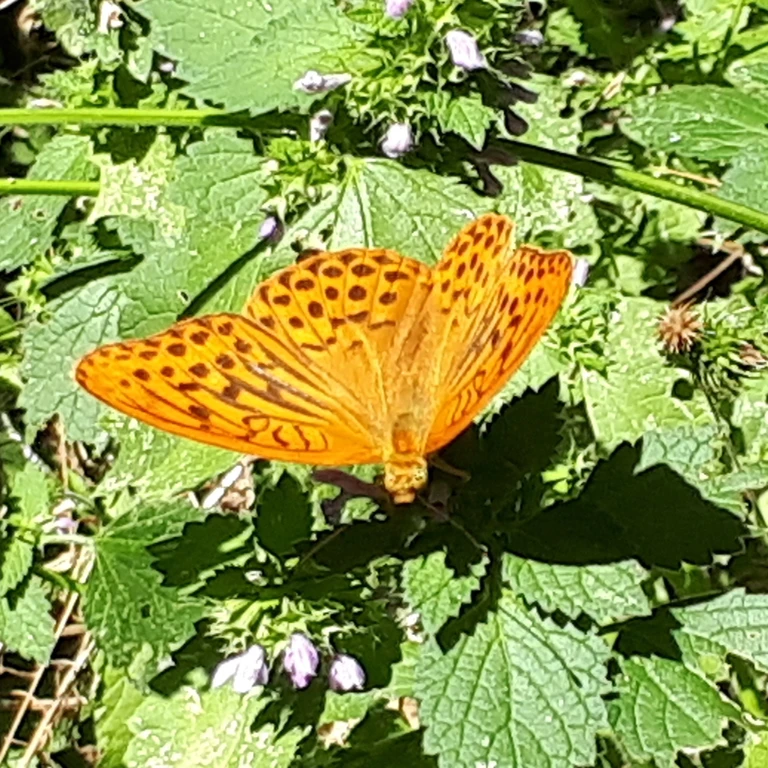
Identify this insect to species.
Argynnis paphia
